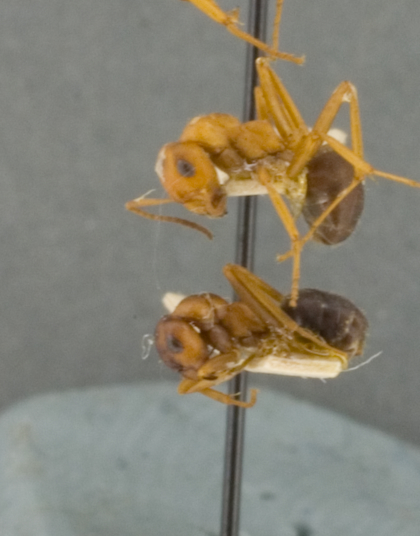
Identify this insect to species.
Formica rufa
